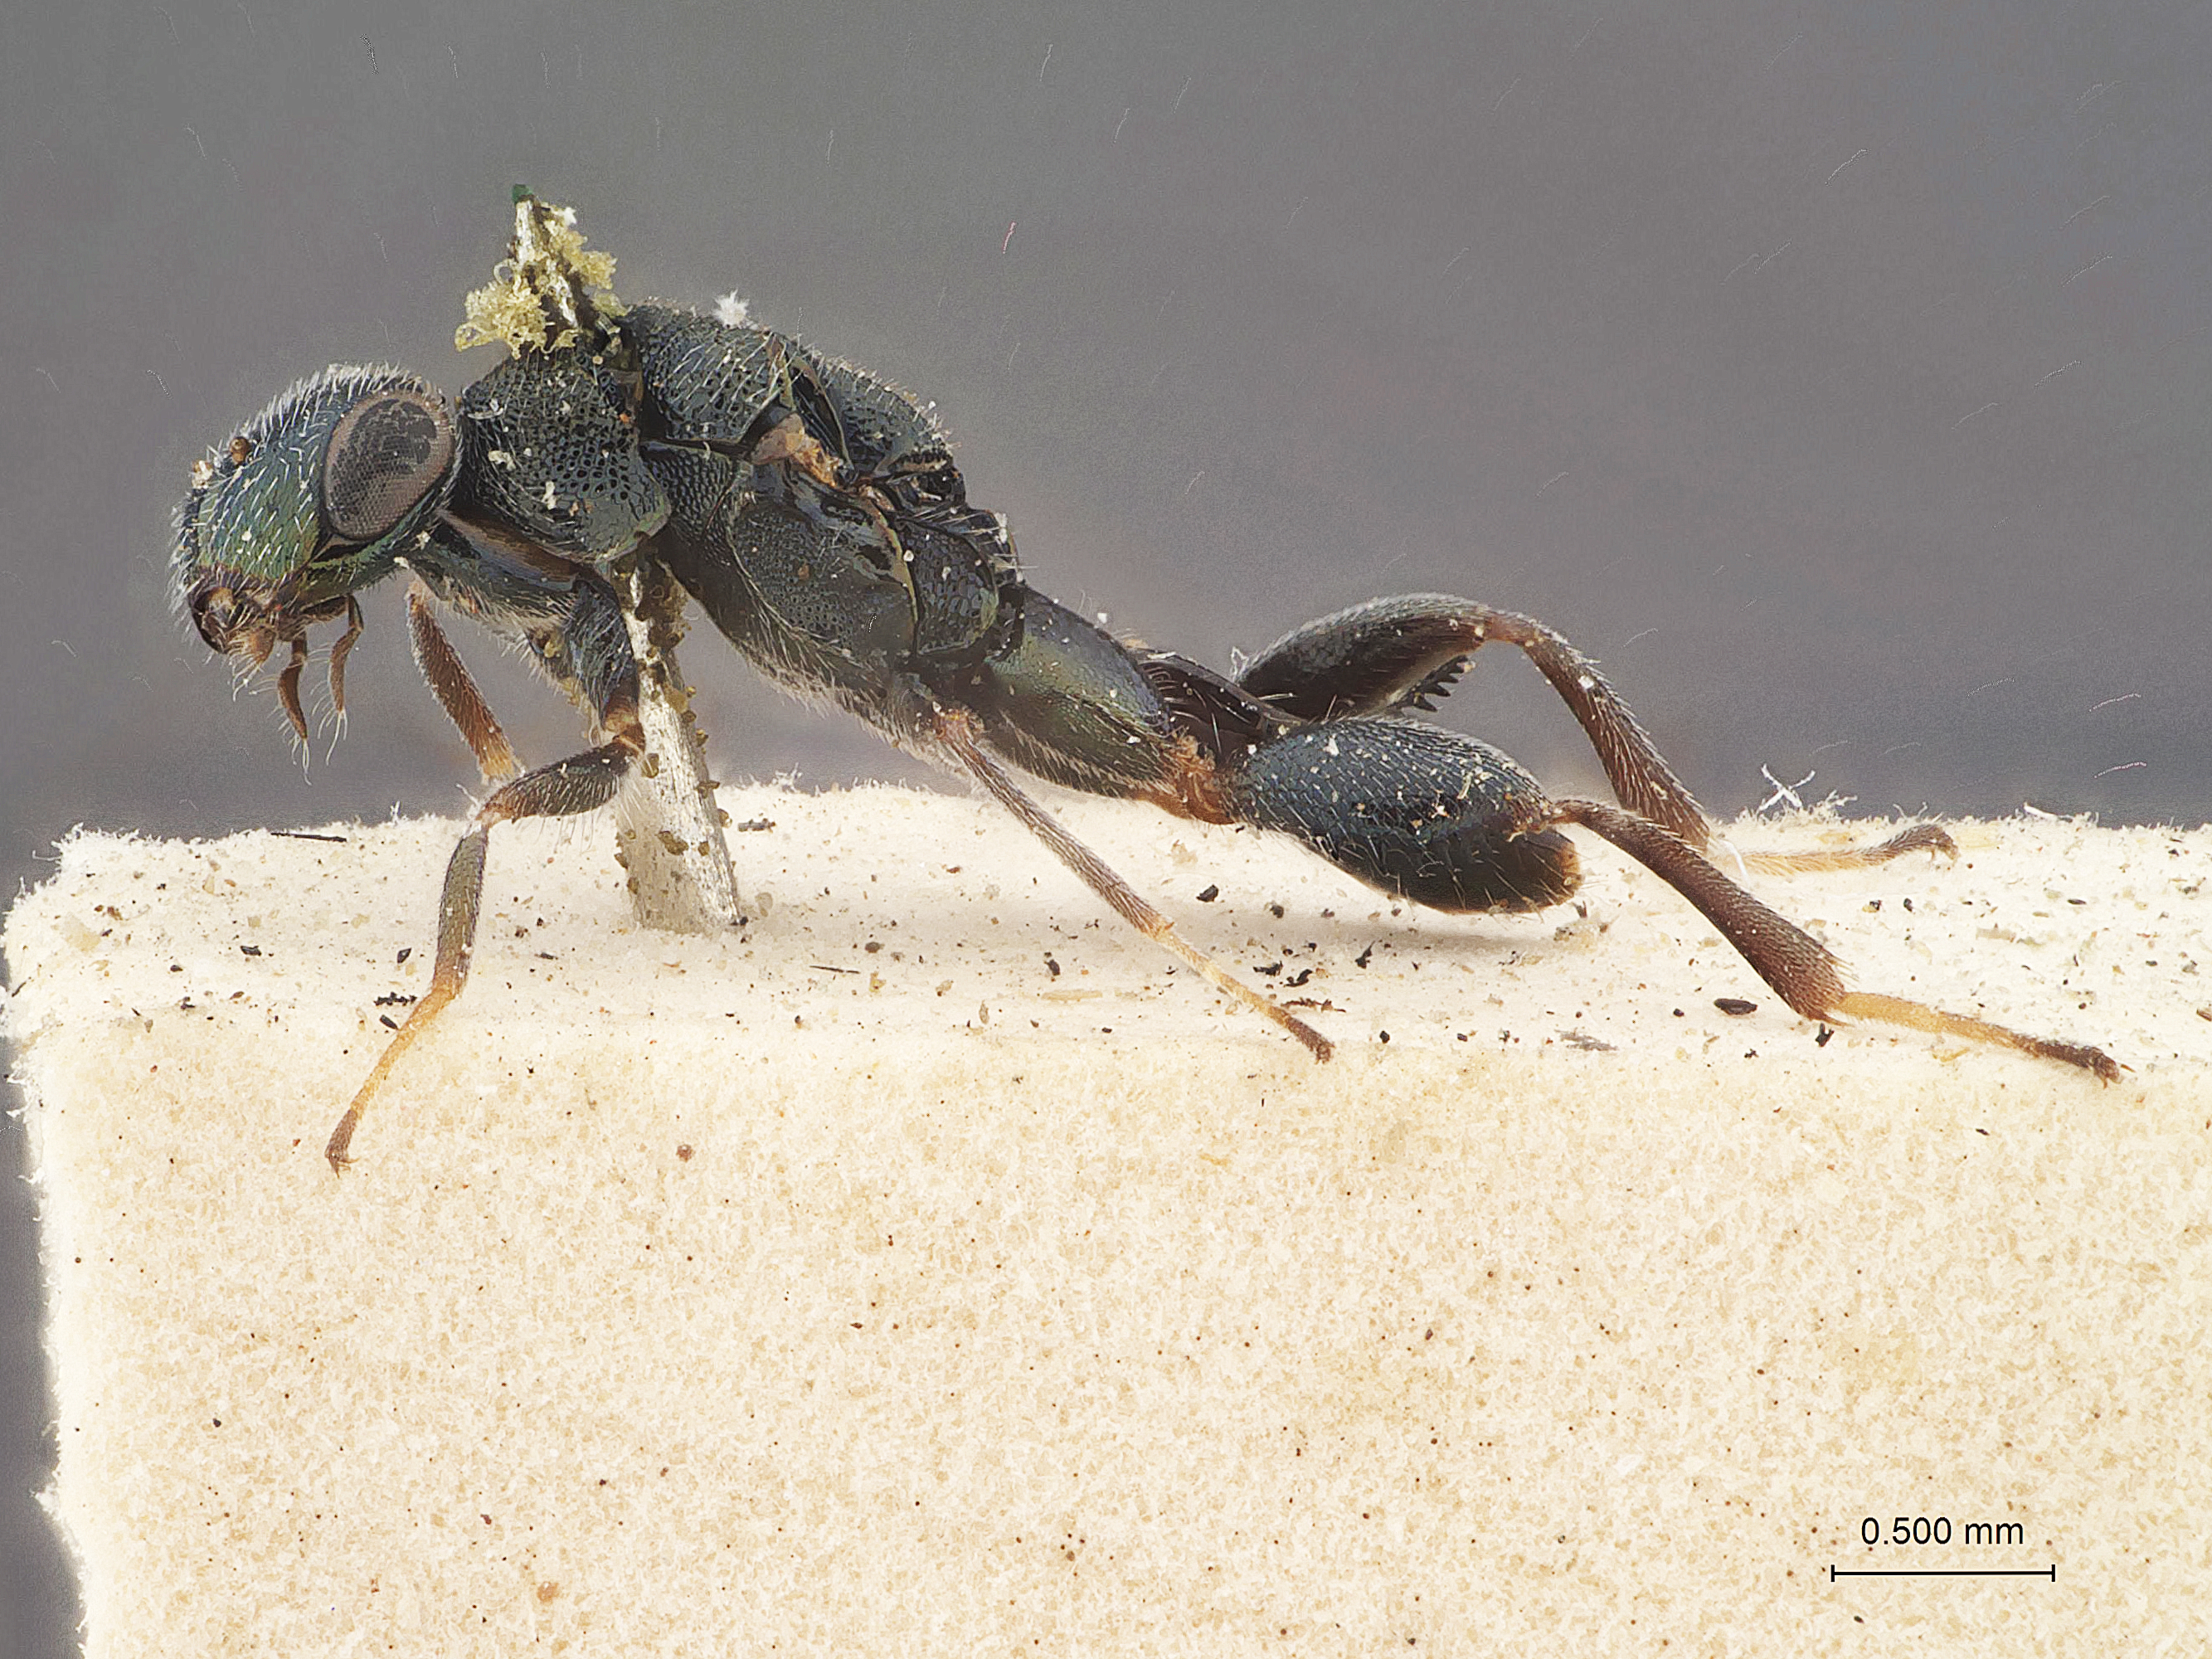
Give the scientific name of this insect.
Chalcedectus indicus
